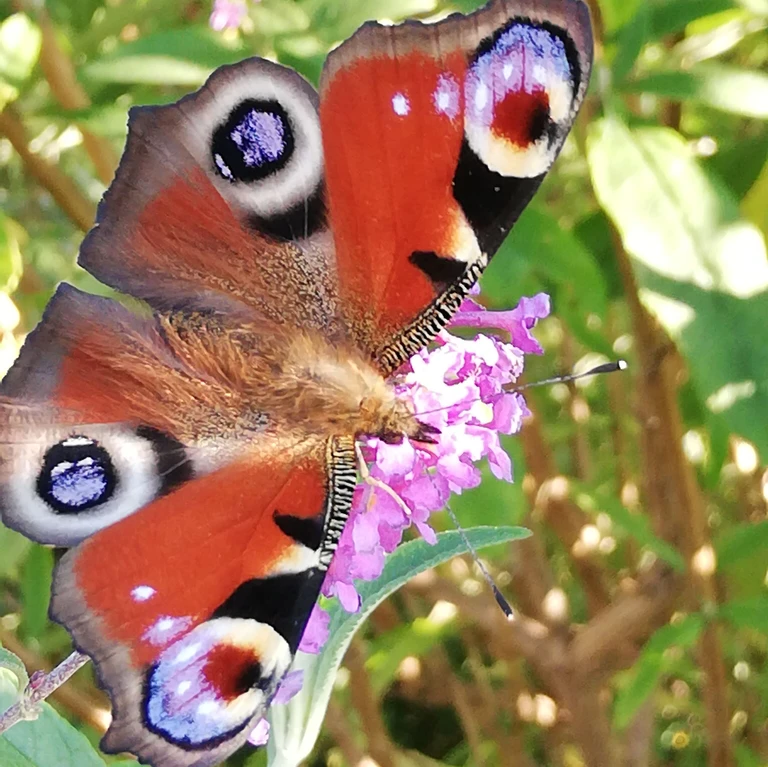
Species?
Aglais io
